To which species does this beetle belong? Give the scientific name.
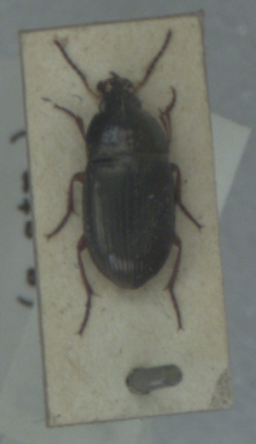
Amara familiaris
